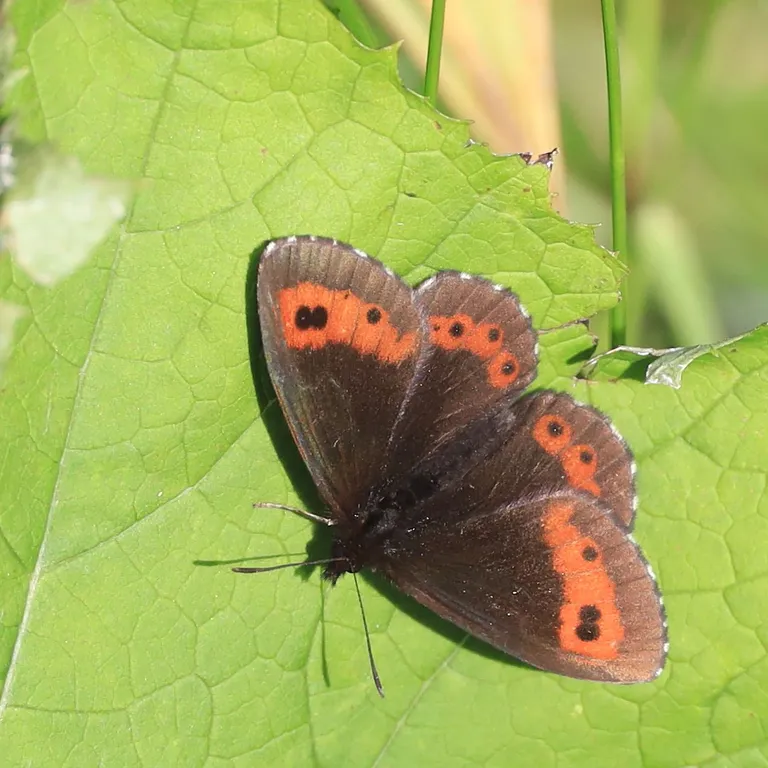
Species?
Erebia euryale
